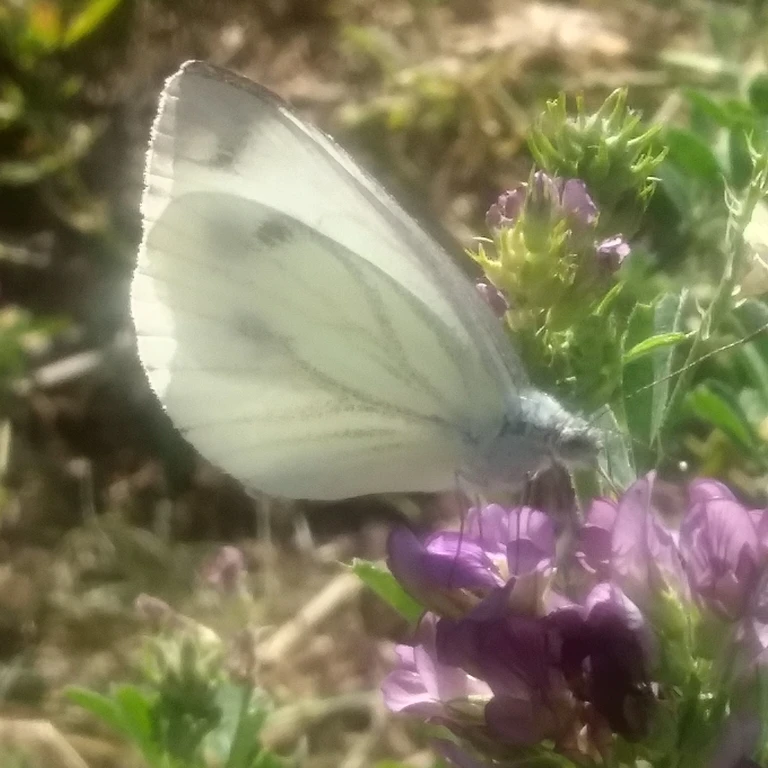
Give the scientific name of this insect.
Pieris napi
